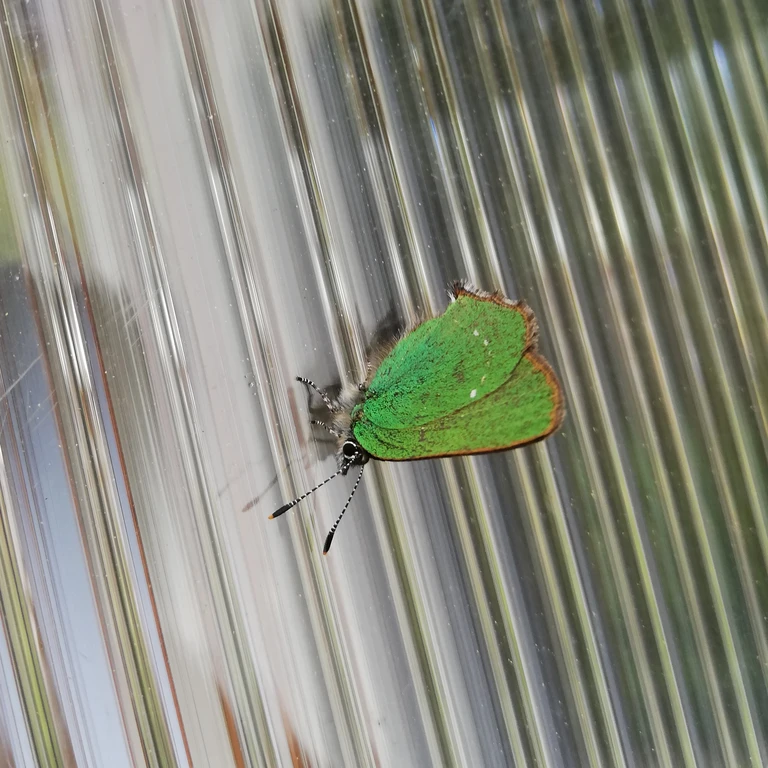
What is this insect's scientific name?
Callophrys rubi
